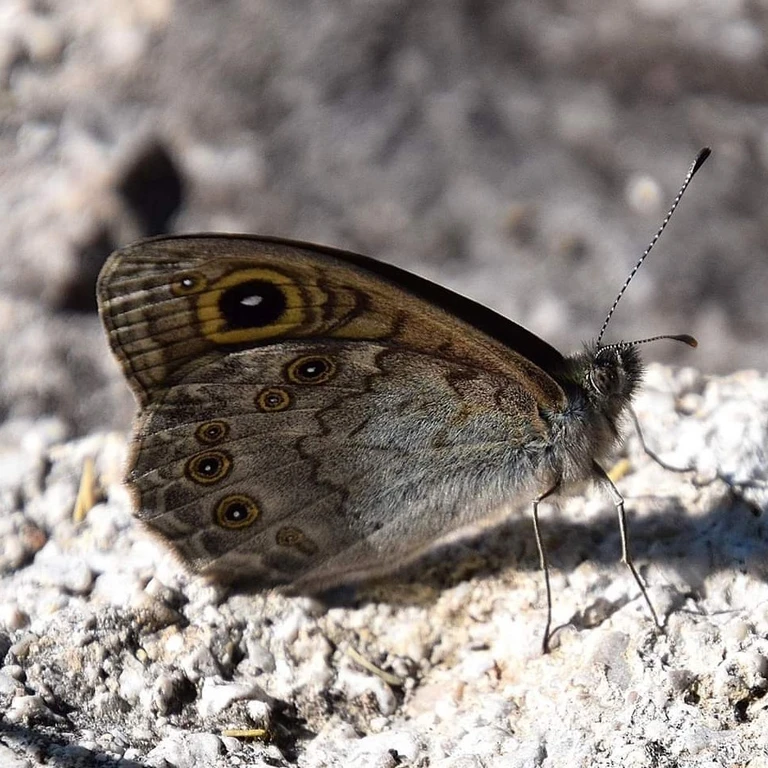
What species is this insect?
Lasiommata maera (also Pararge maera)
